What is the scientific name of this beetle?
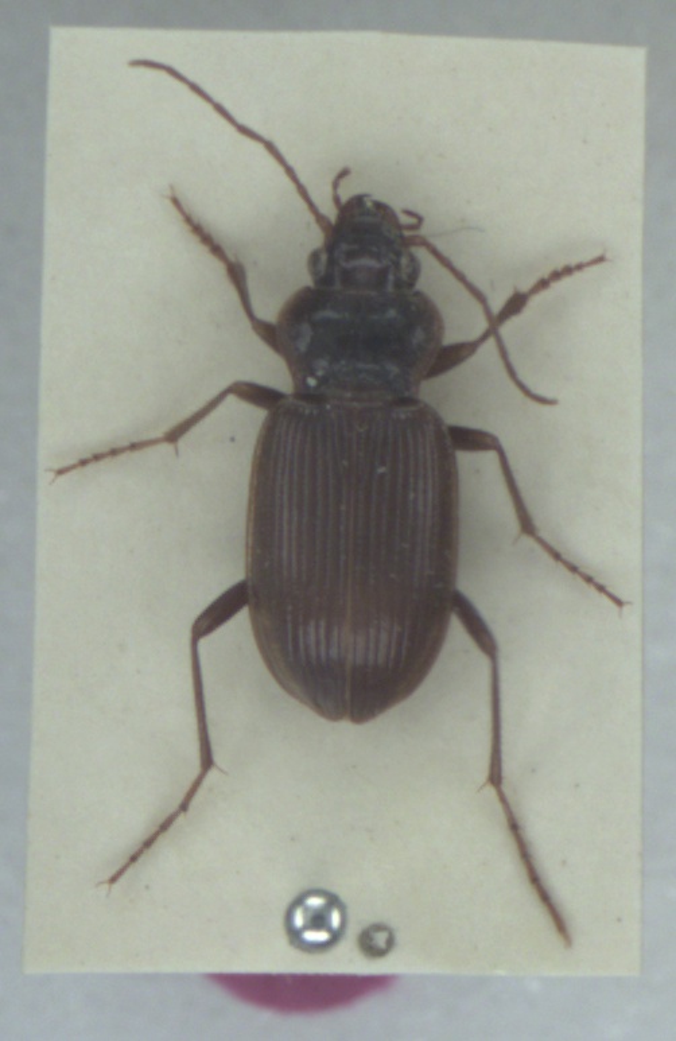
Nebria brevicollis
